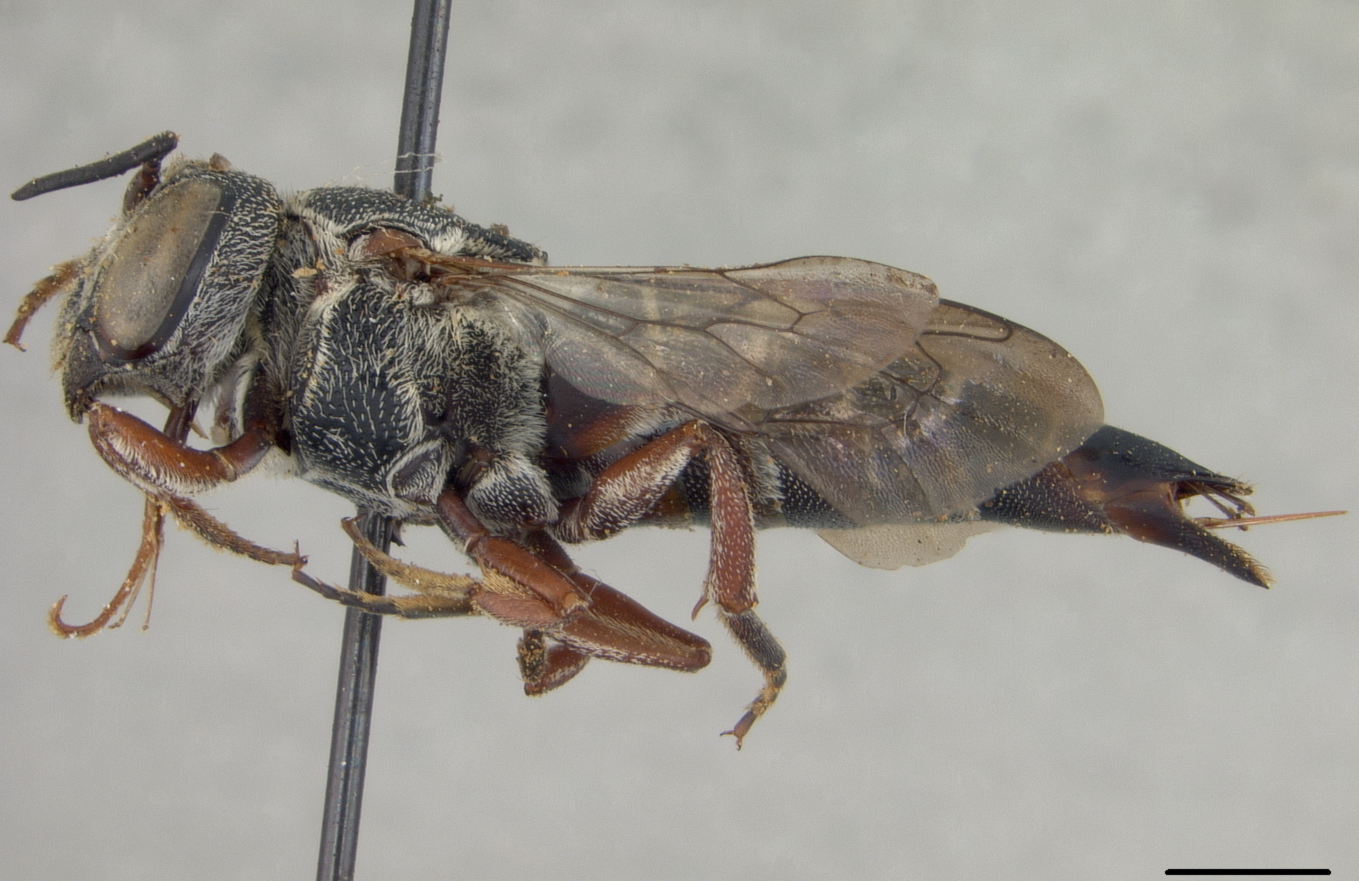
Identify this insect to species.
Coelioxys hunteri
